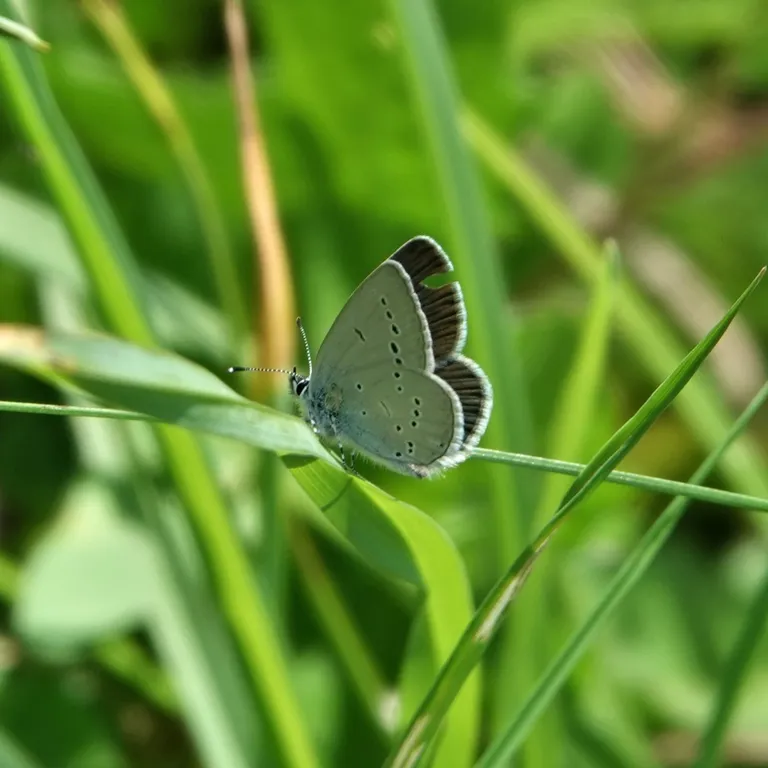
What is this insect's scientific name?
Cupido minimus
